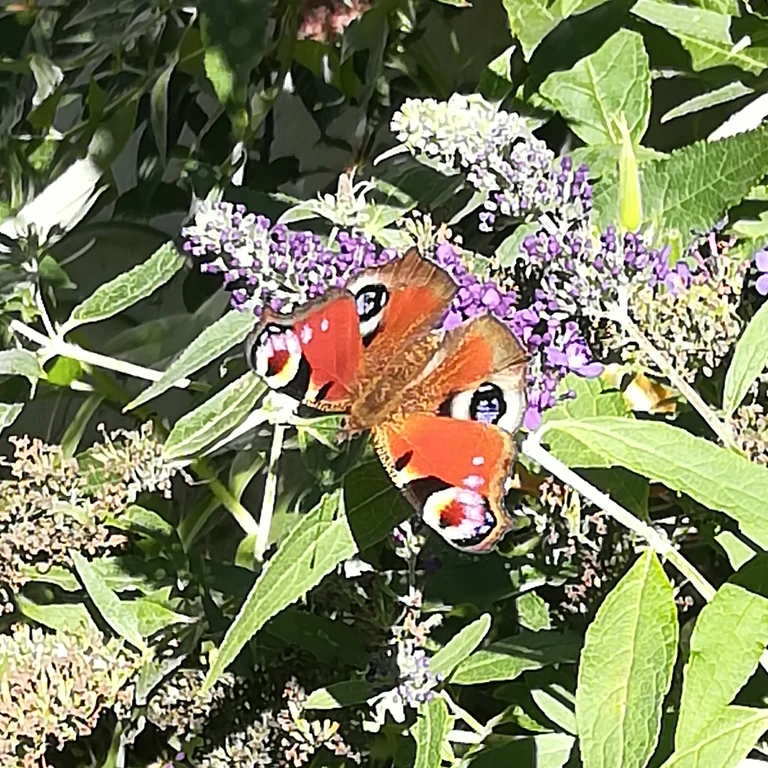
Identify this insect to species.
Aglais io
